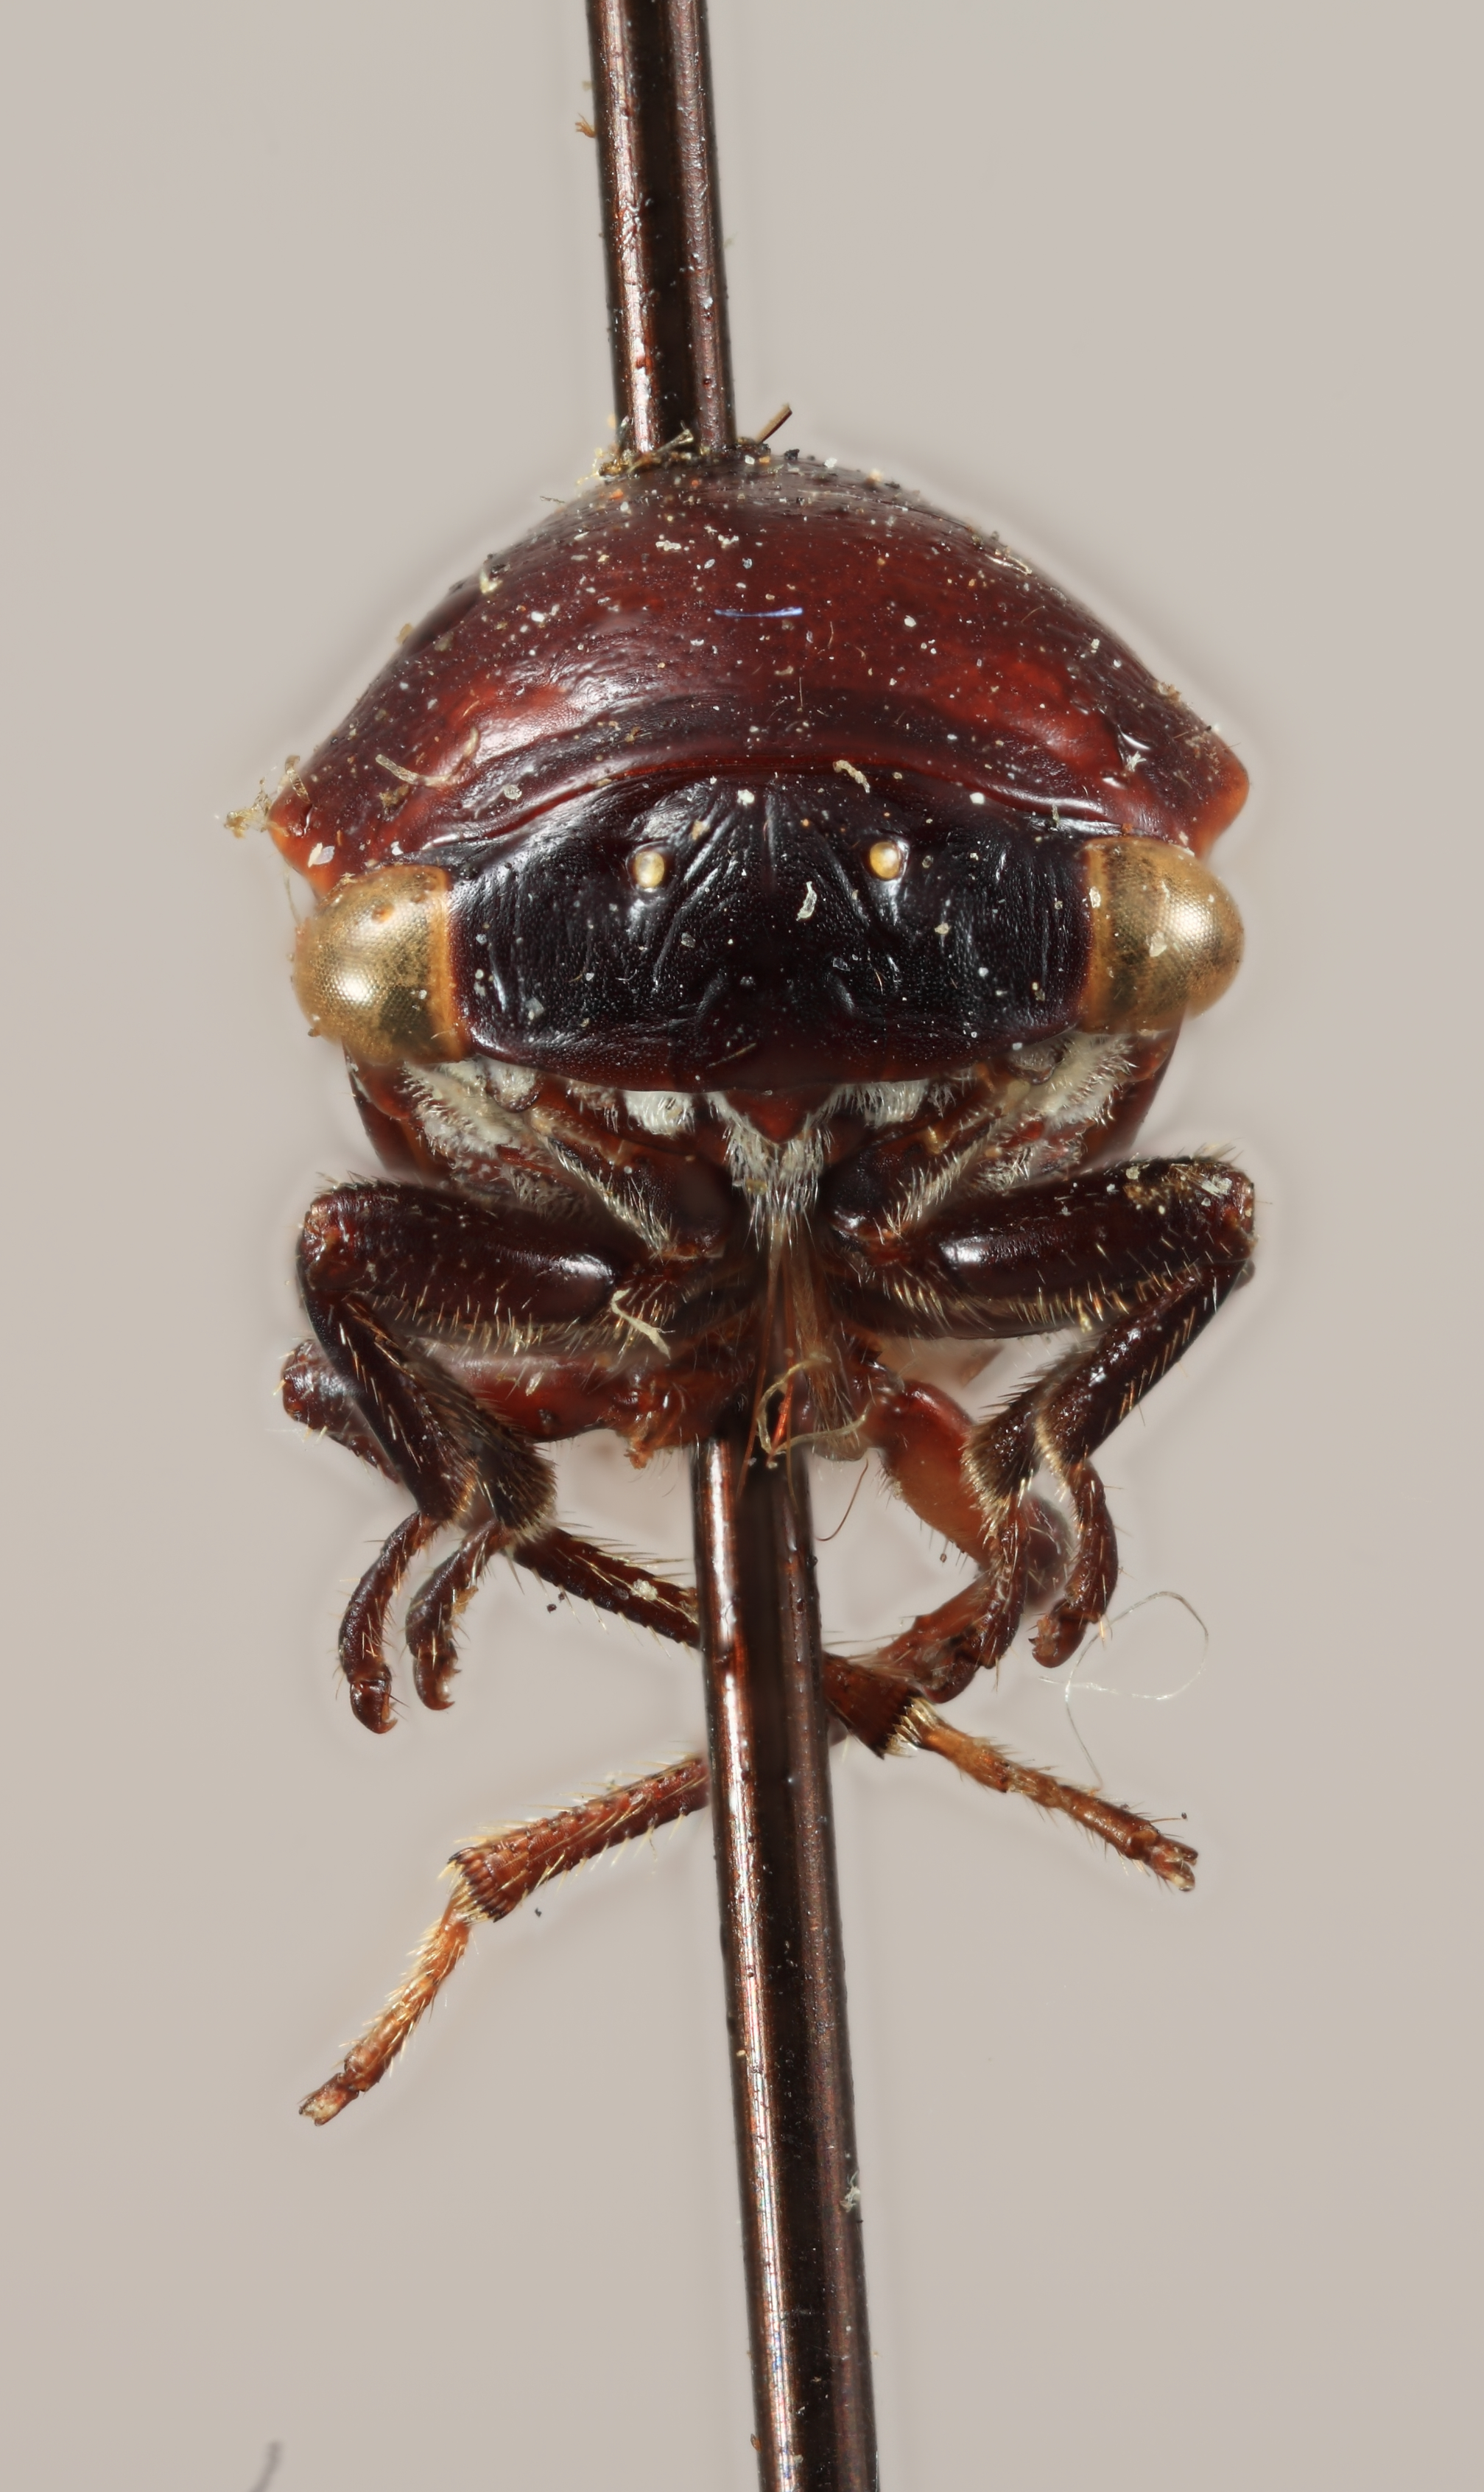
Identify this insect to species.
Monobelus turquinensis
